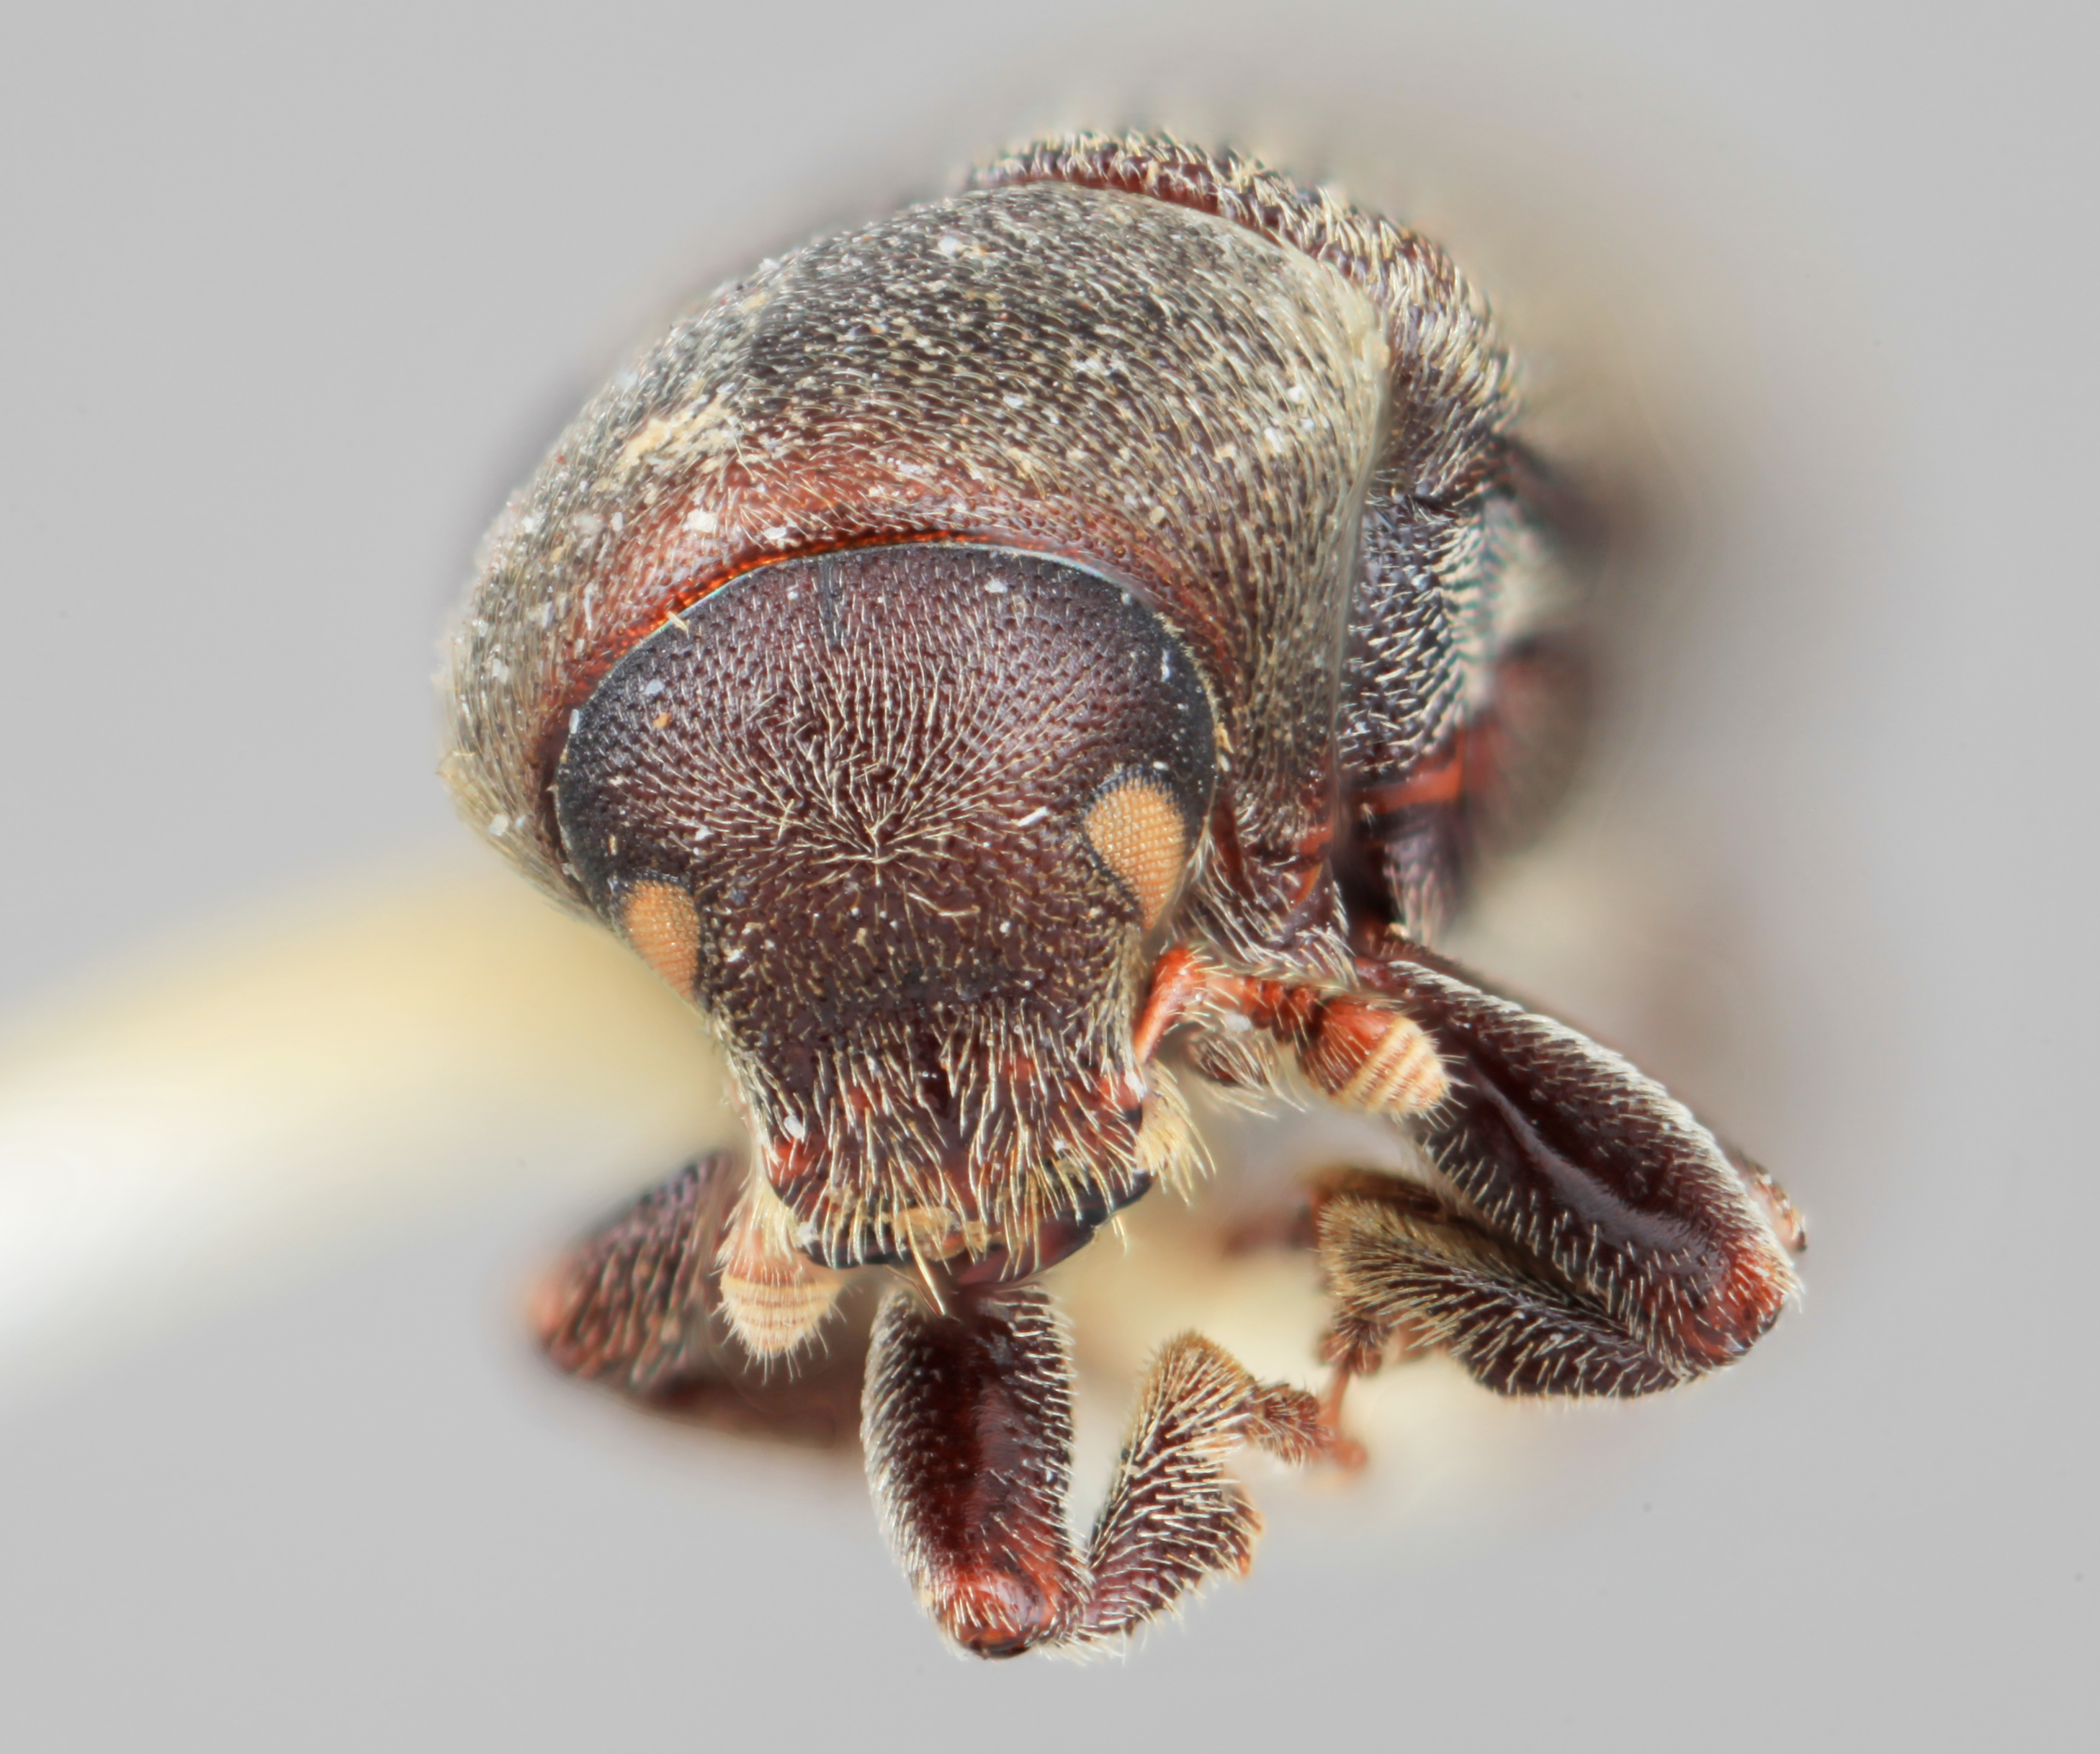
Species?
Hylurgops reticulatus
